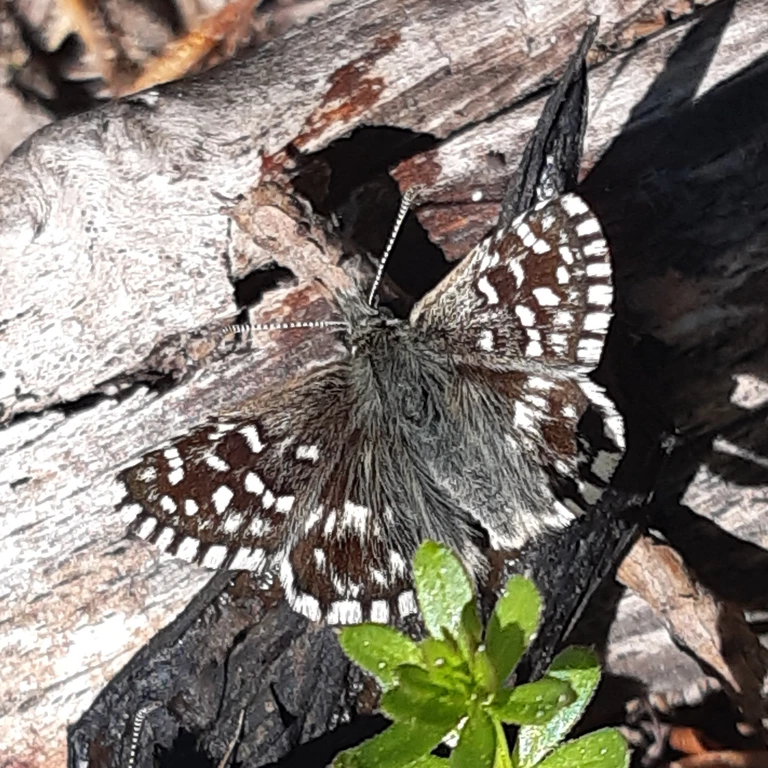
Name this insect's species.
Pyrgus malvae
